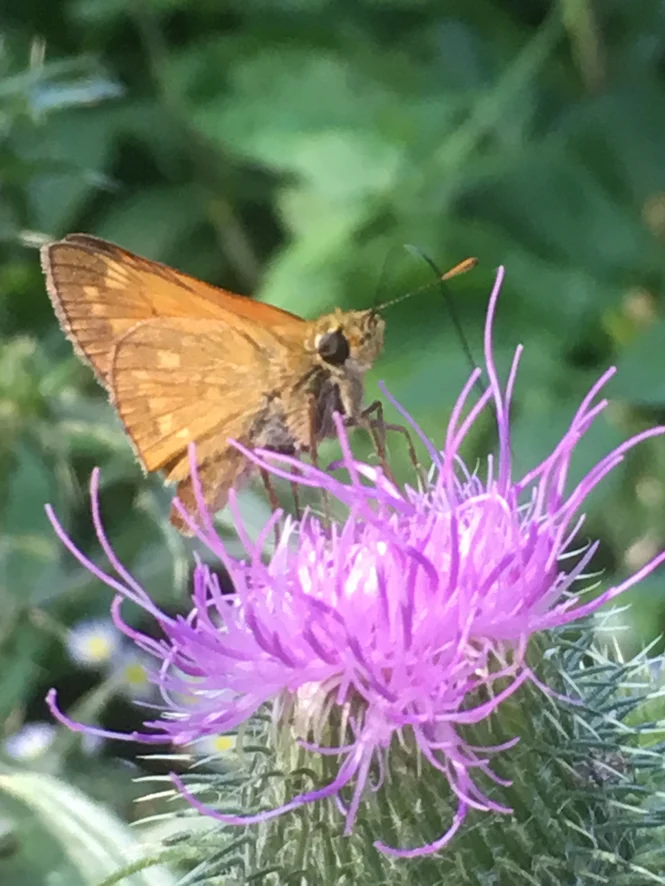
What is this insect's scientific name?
Ochlodes sylvanus (also Ochlodes venata)
